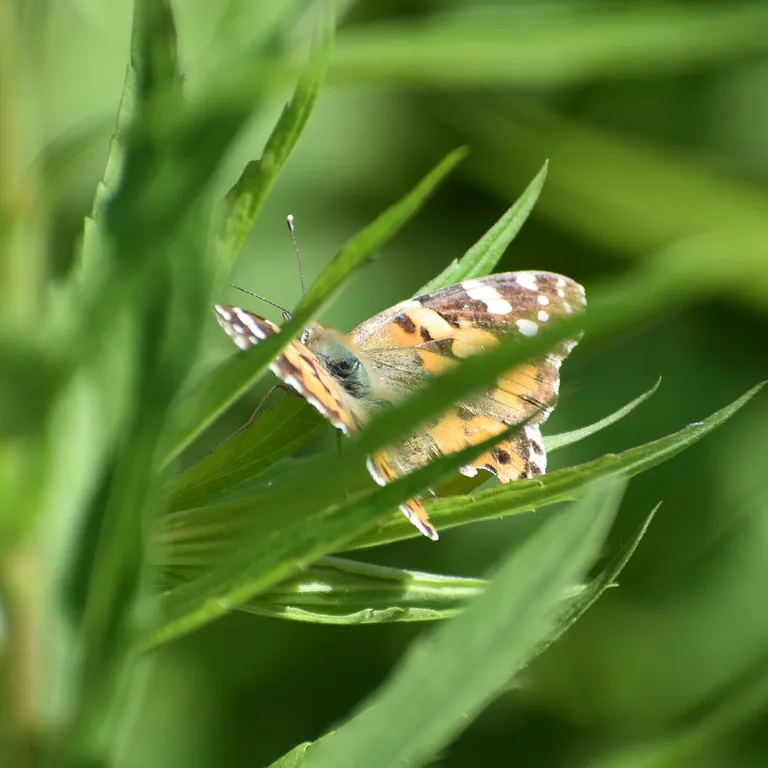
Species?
Vanessa cardui
